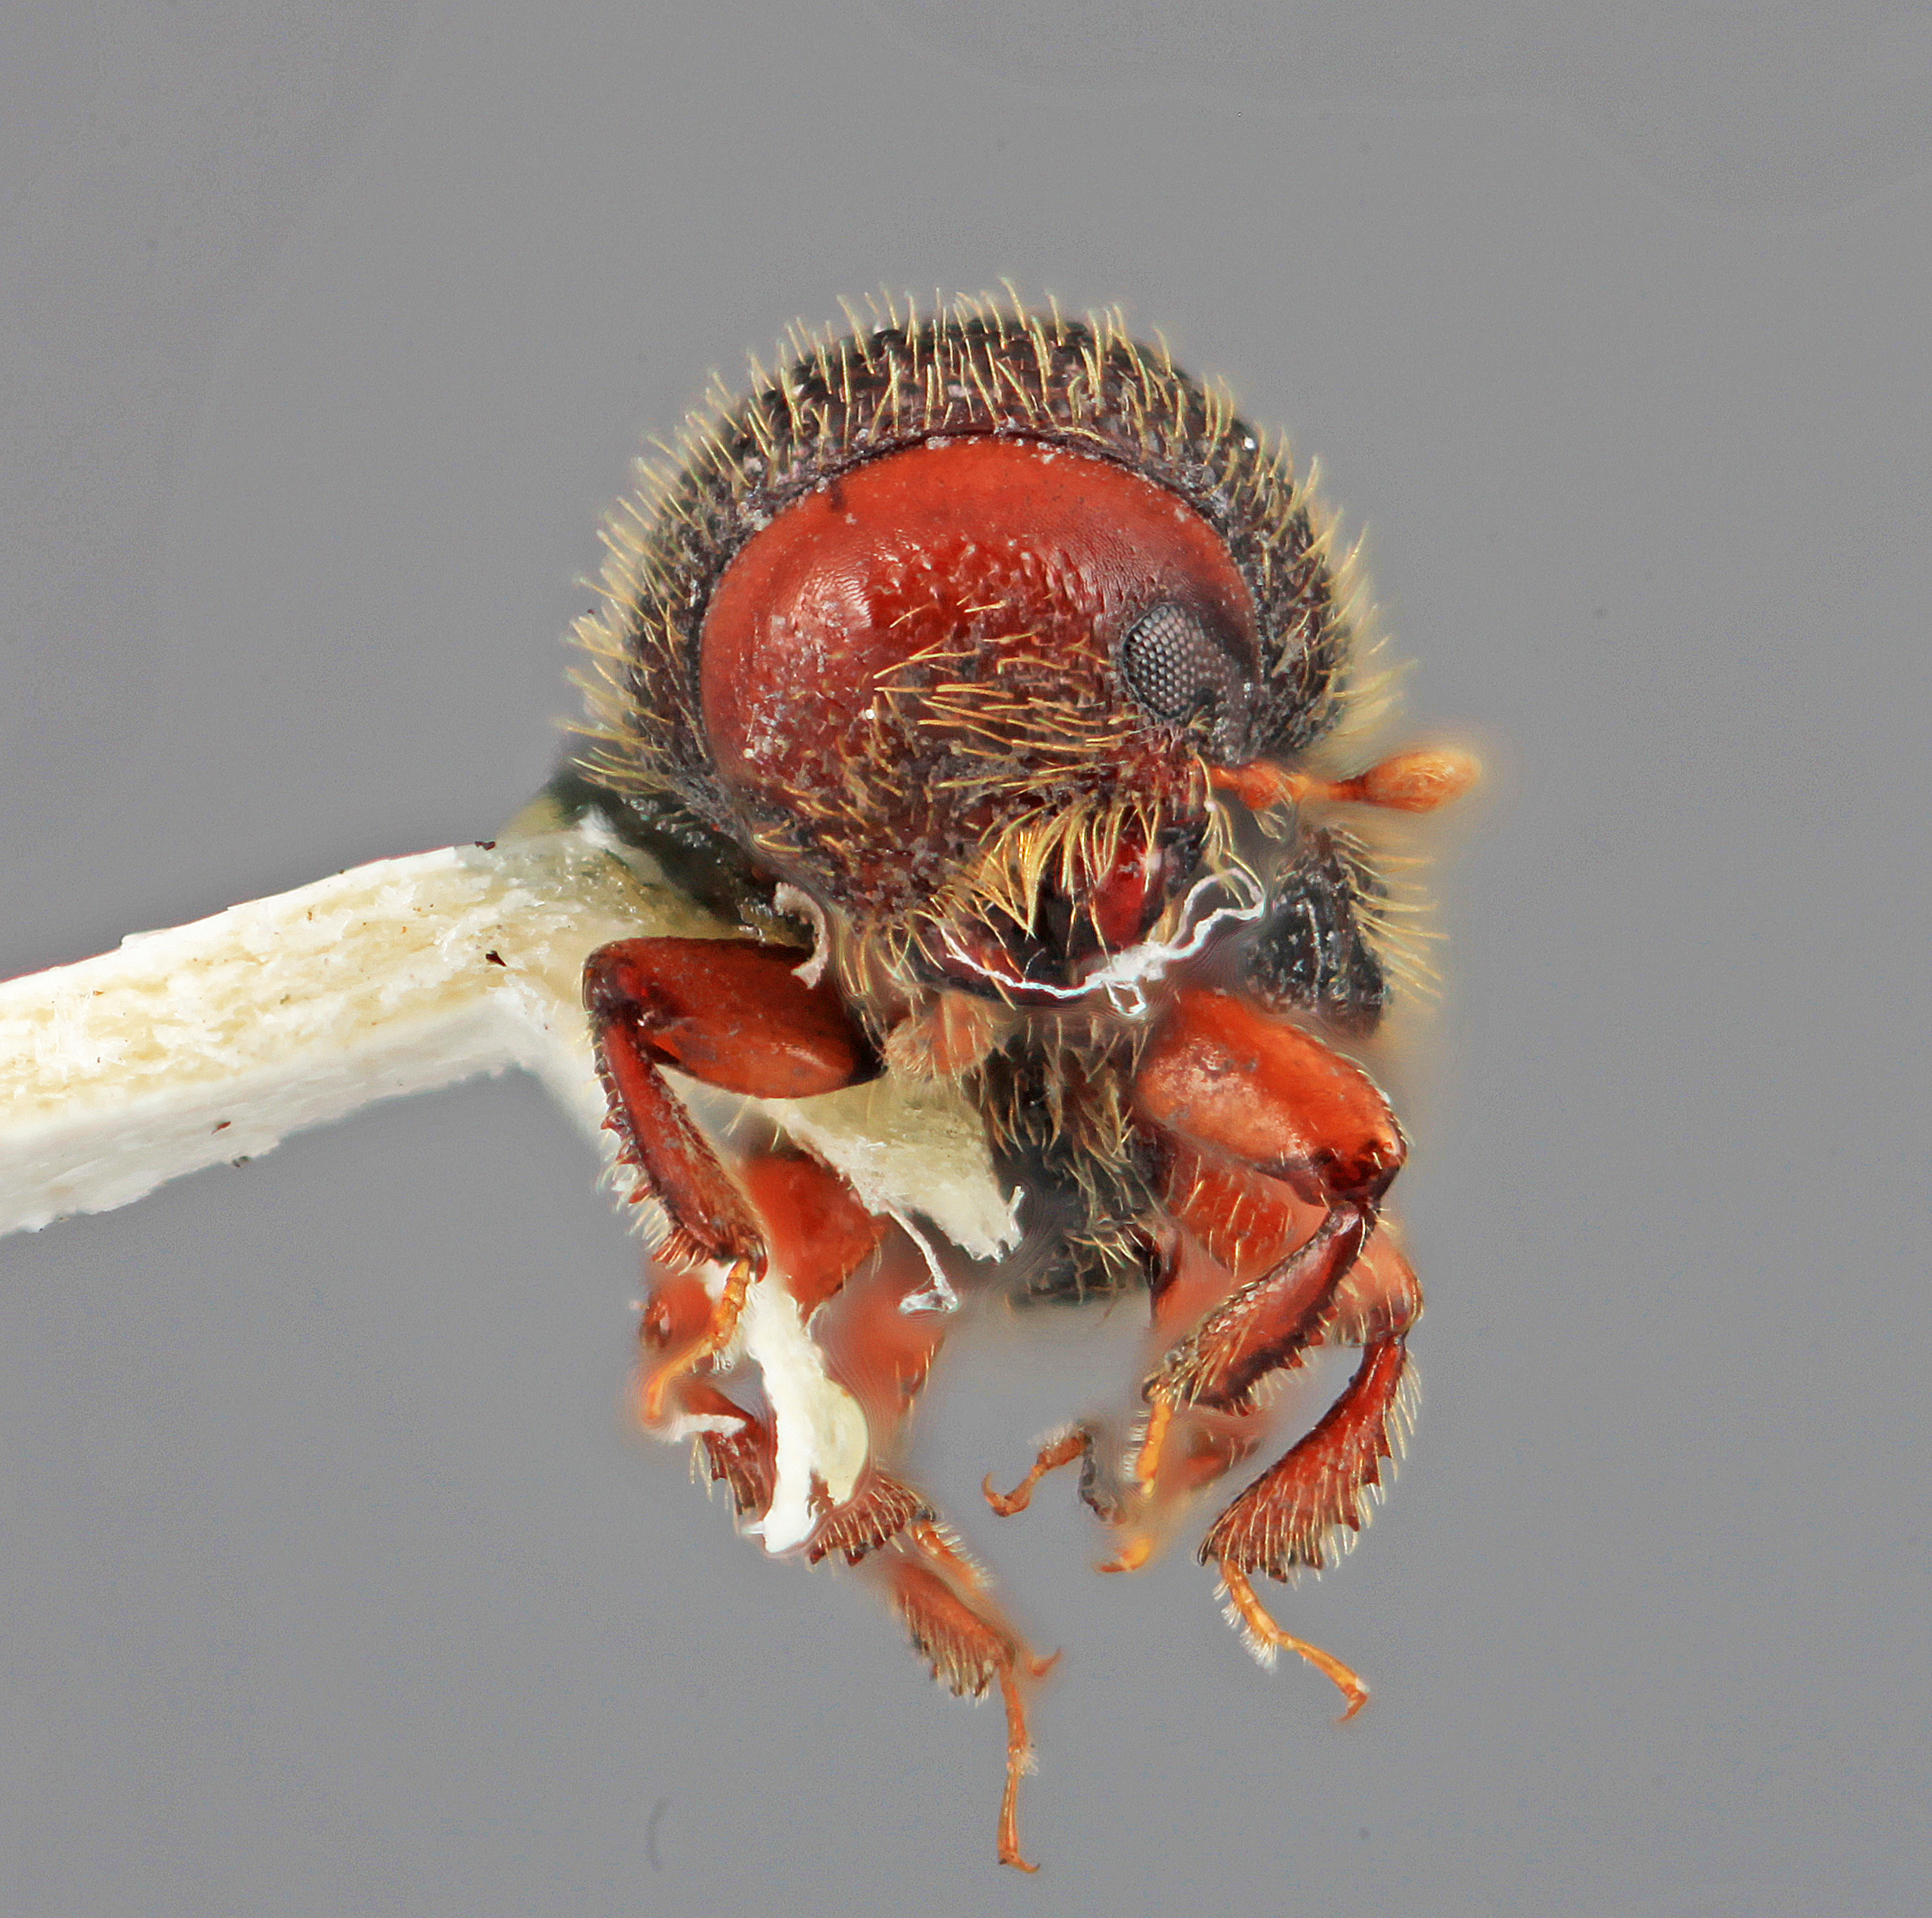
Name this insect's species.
Dendrocranulus diversus
